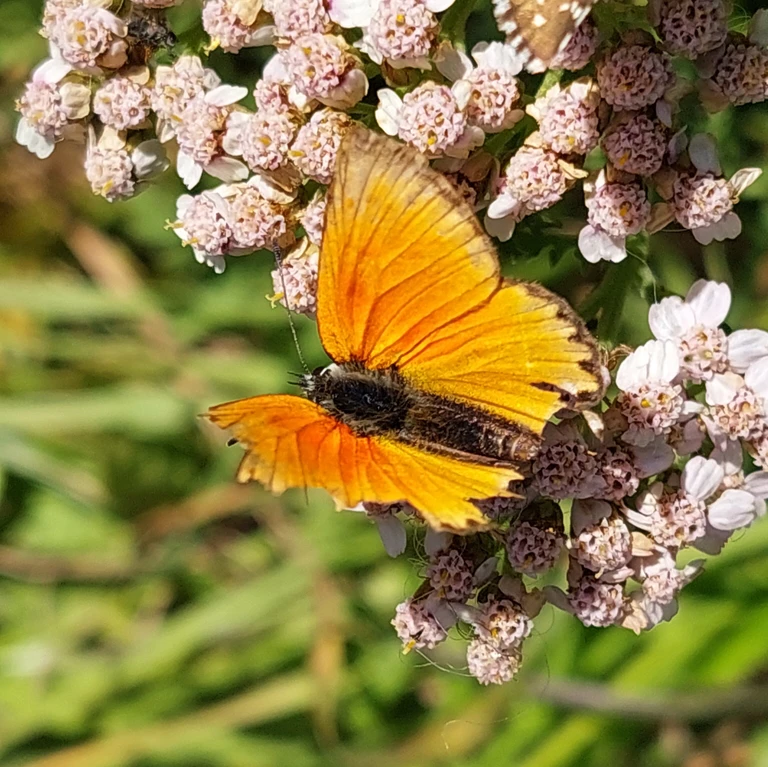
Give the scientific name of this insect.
Lycaena virgaureae
